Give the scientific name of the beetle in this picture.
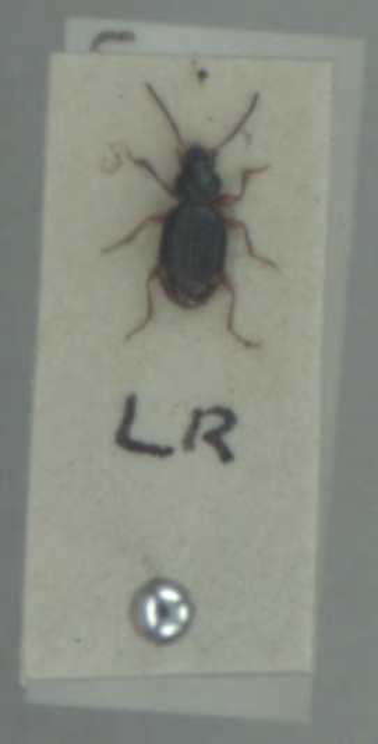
Bembidion assimile
